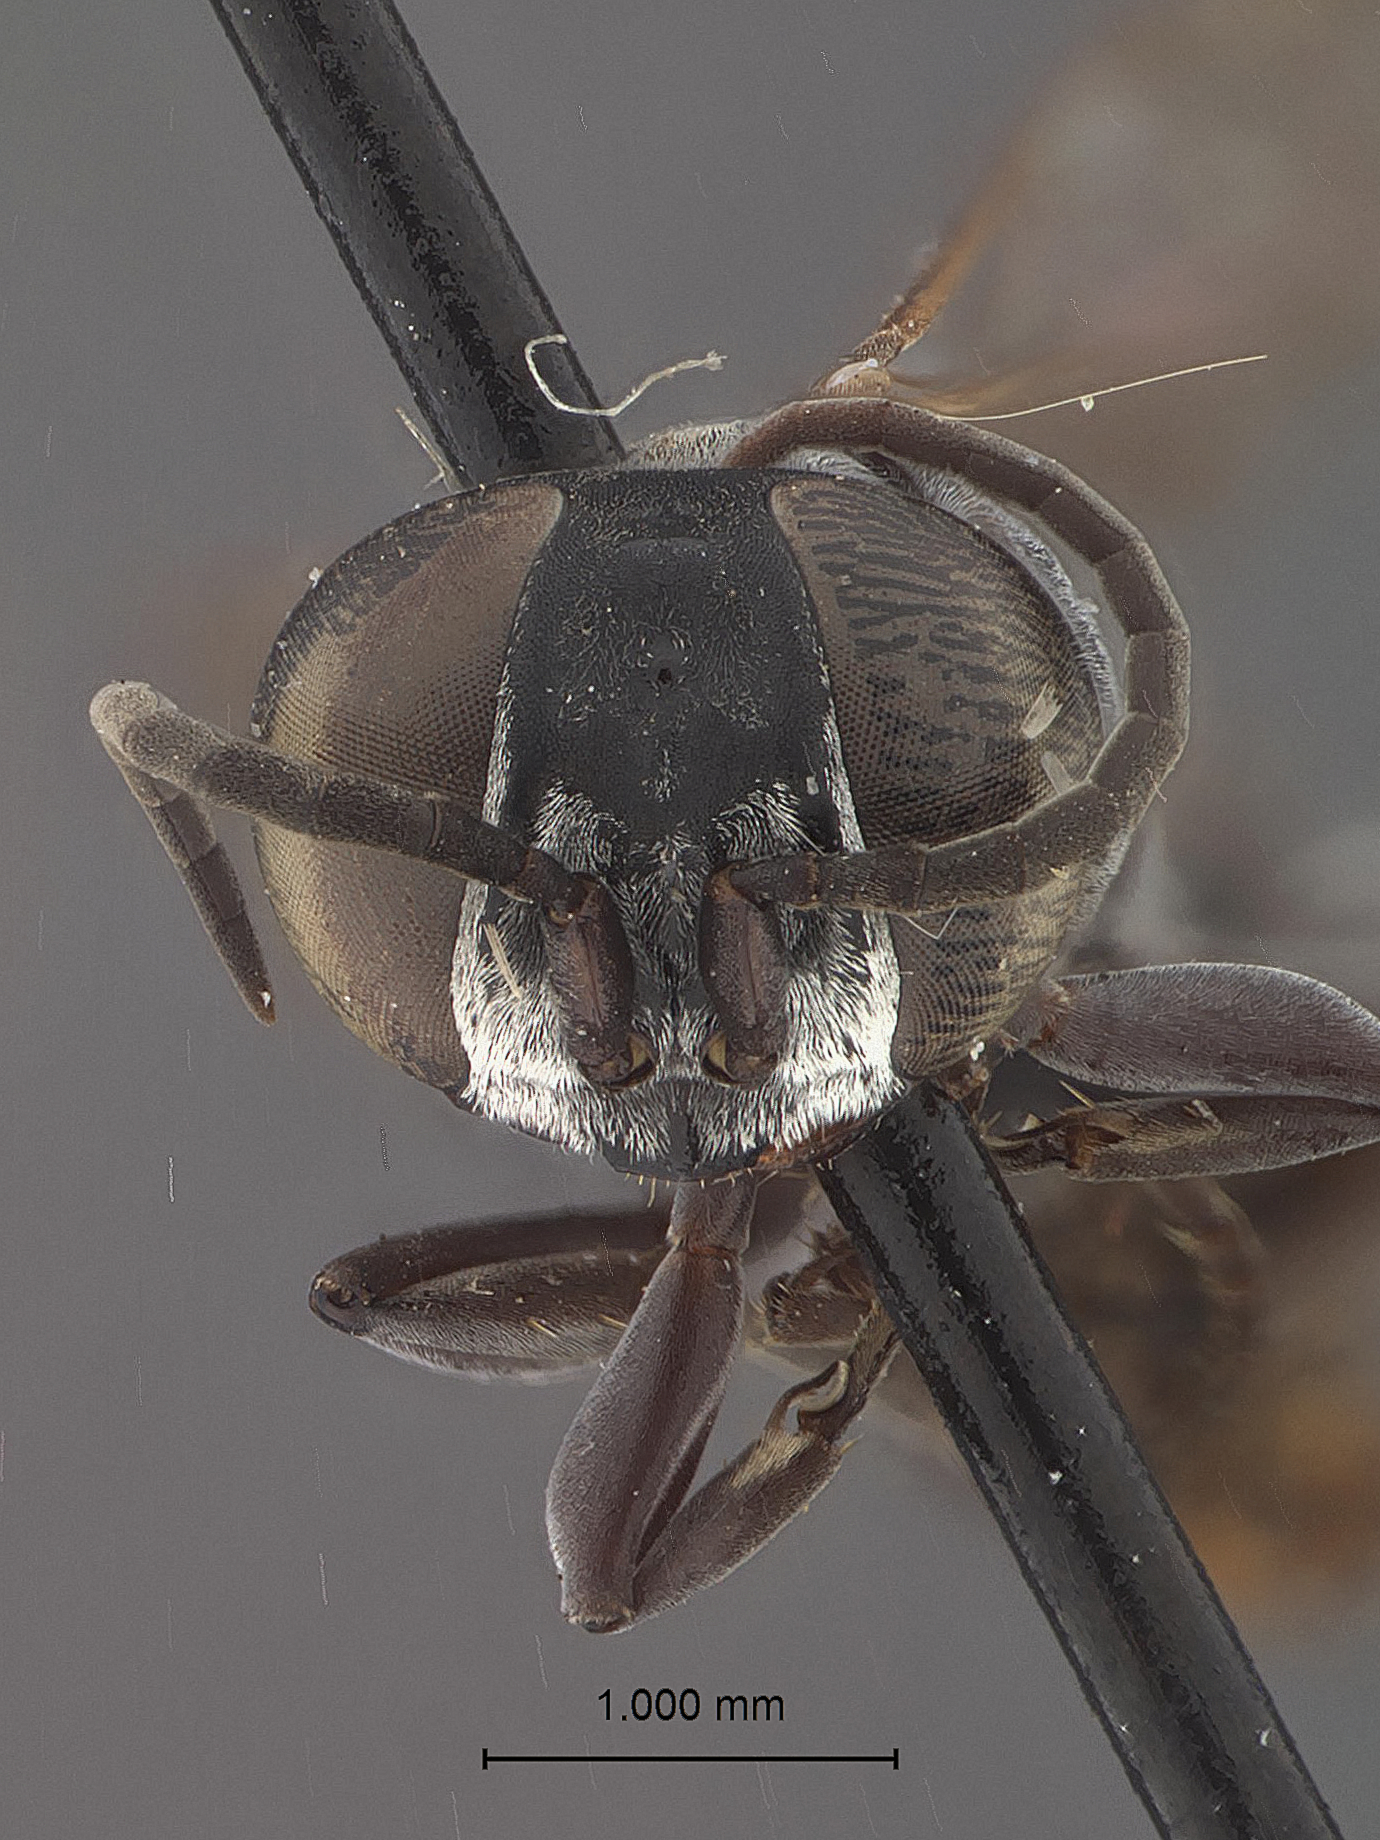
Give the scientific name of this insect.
Liris similis
